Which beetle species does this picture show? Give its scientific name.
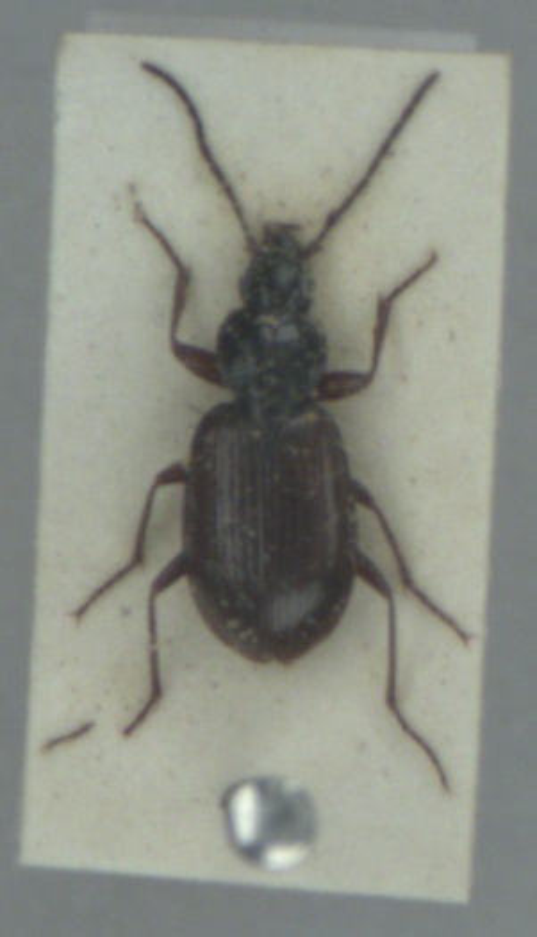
Agonum fuliginosum
